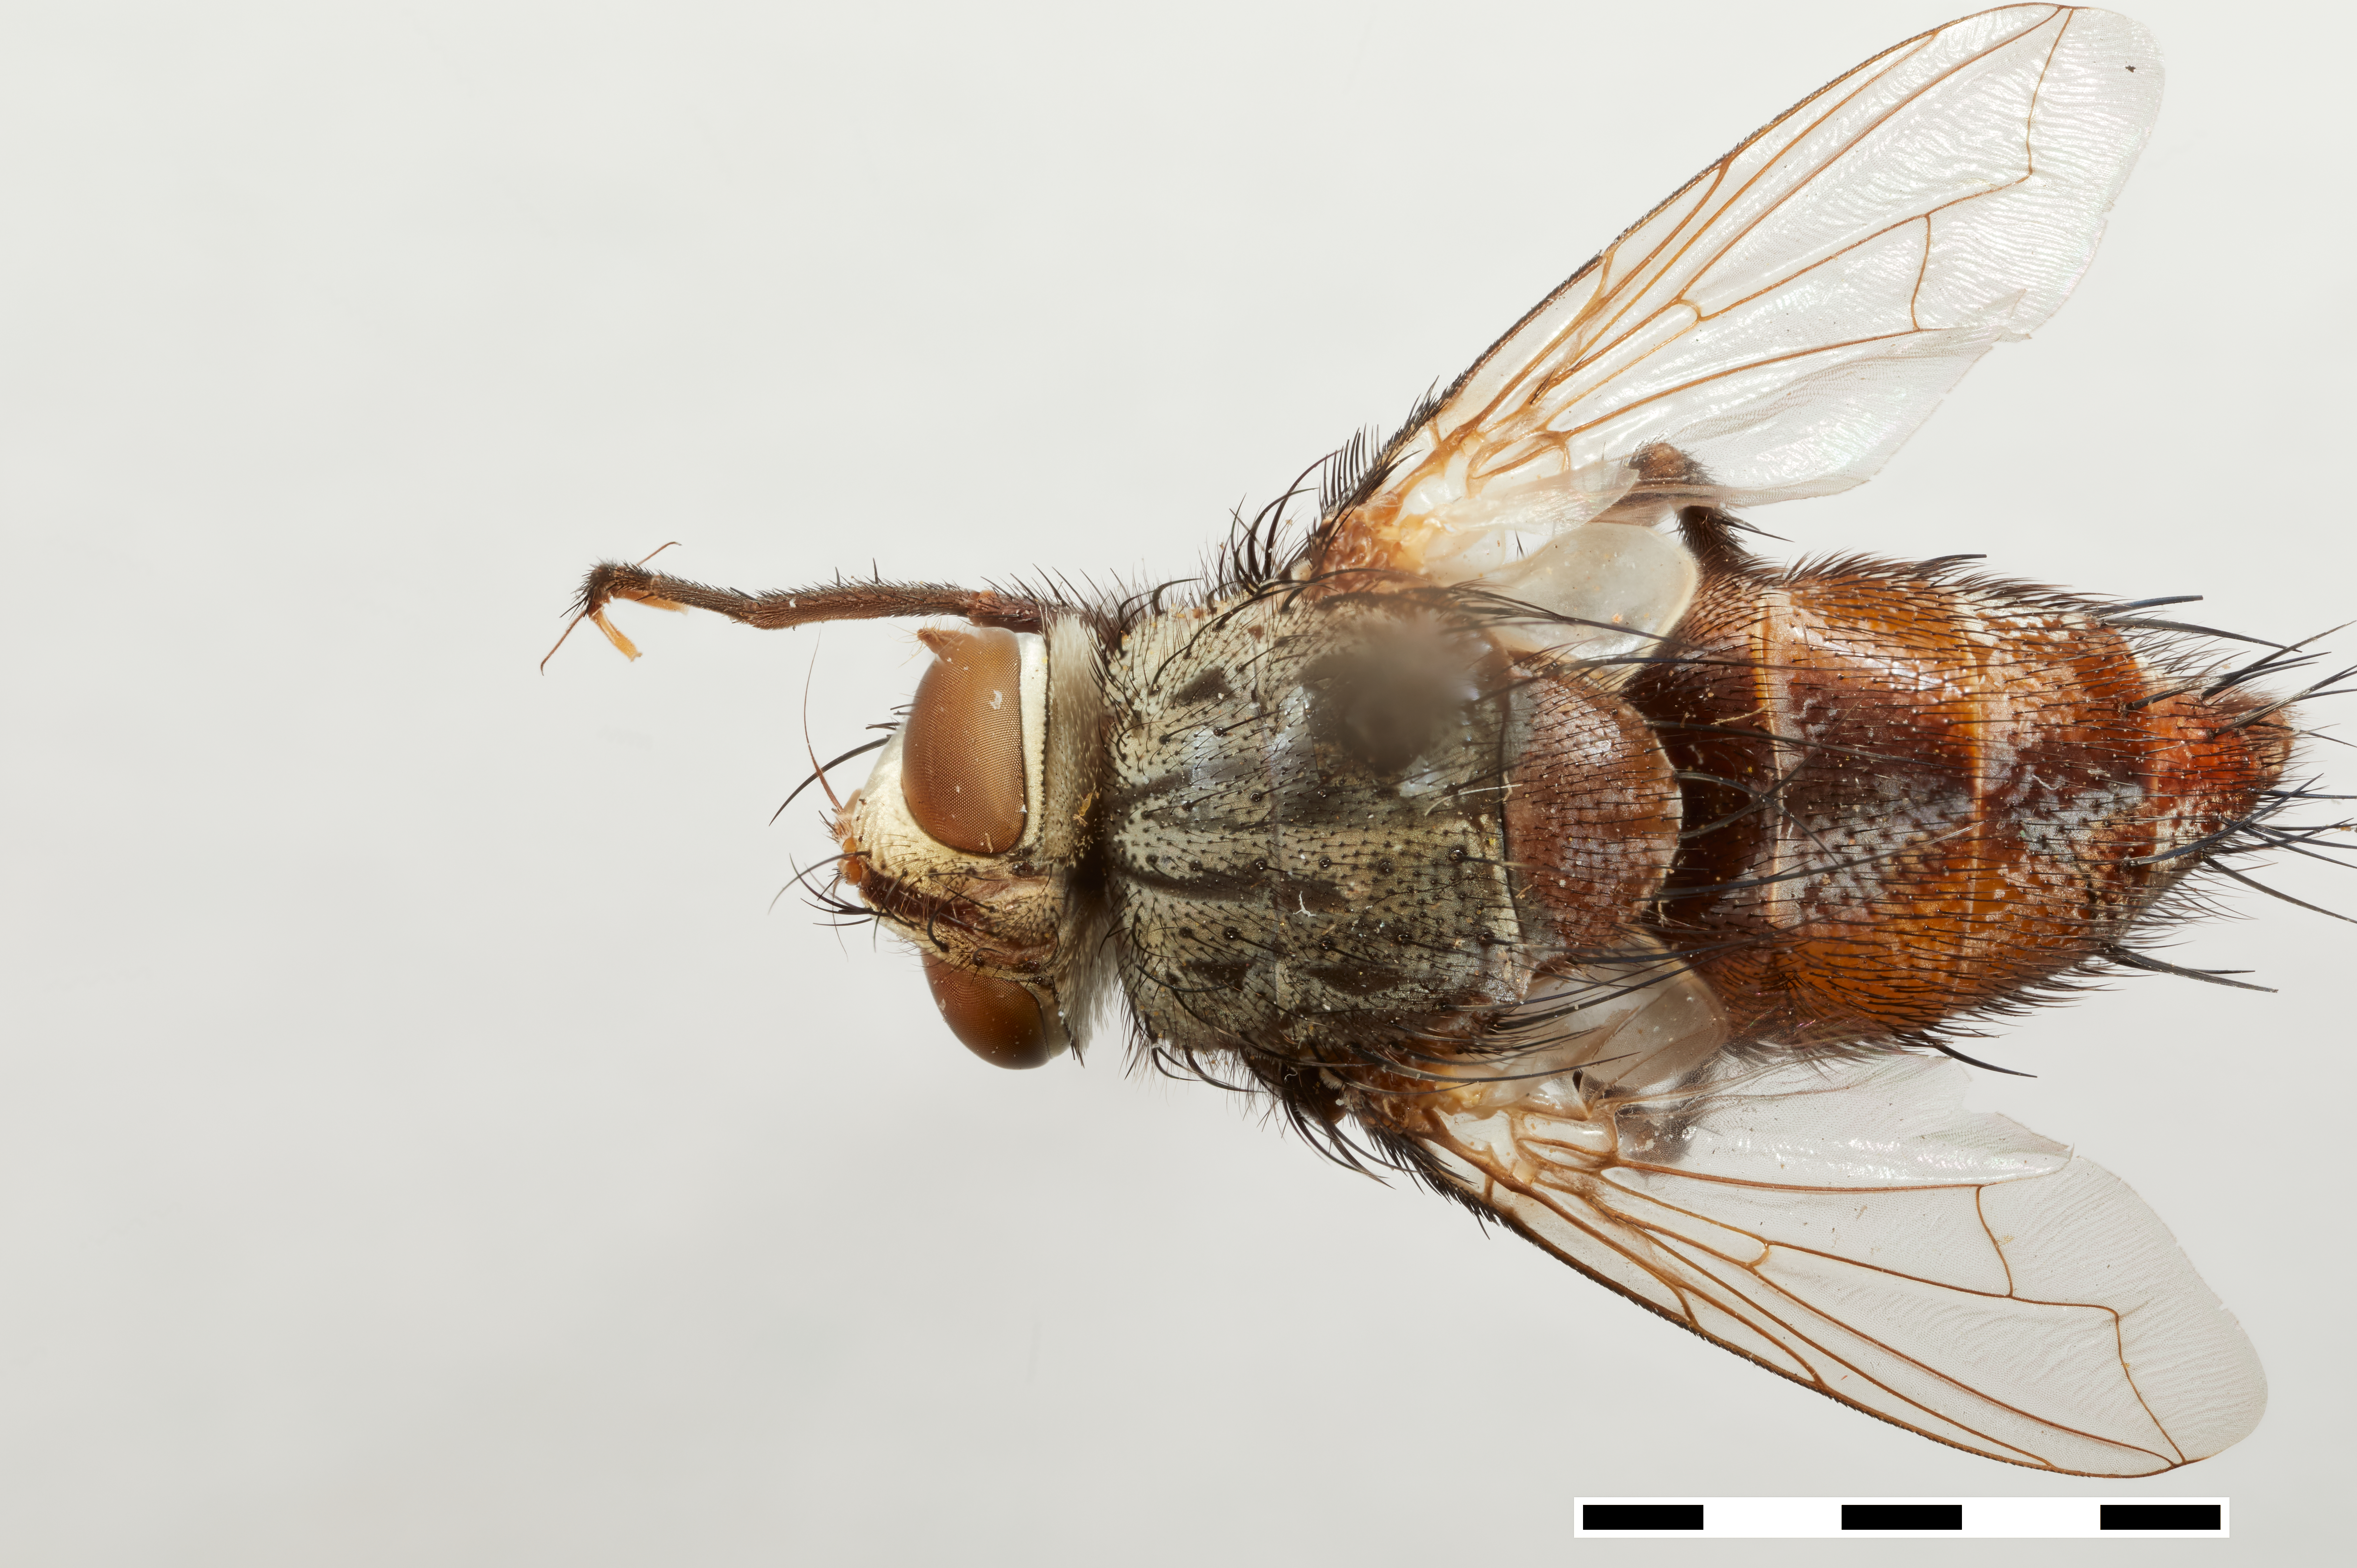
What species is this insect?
Masiphya confusa
